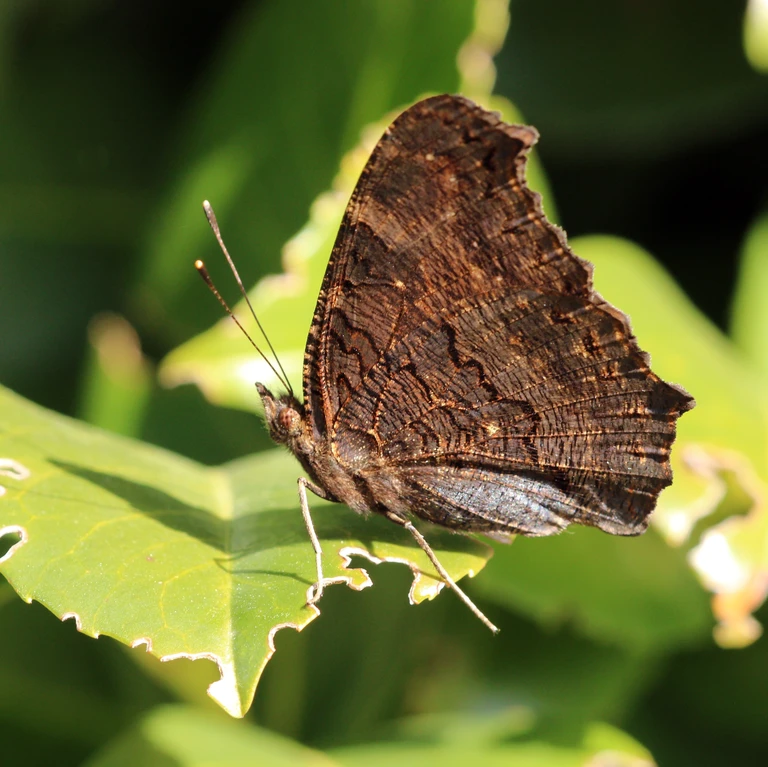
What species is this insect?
Aglais io
